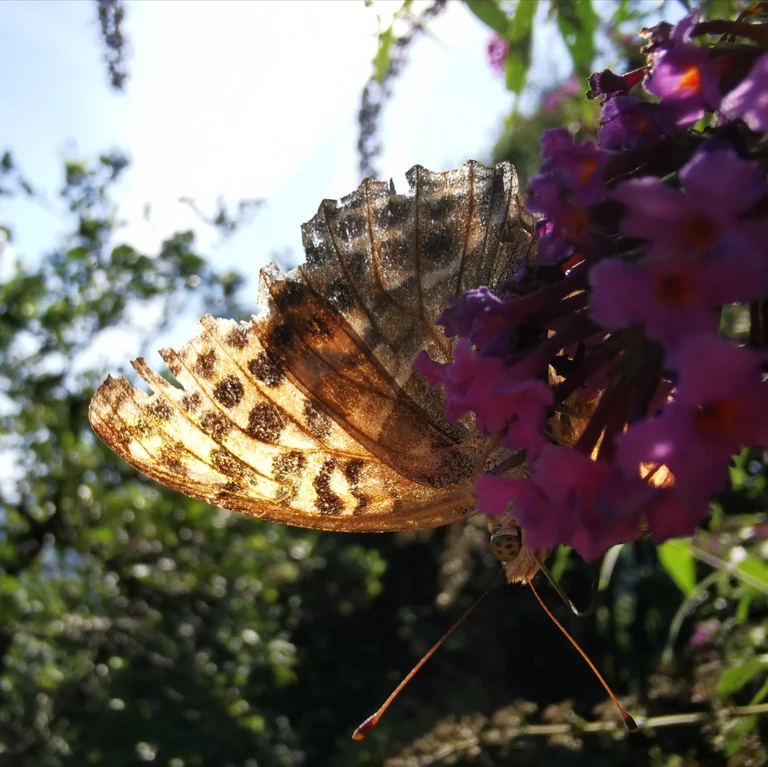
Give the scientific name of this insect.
Argynnis paphia
